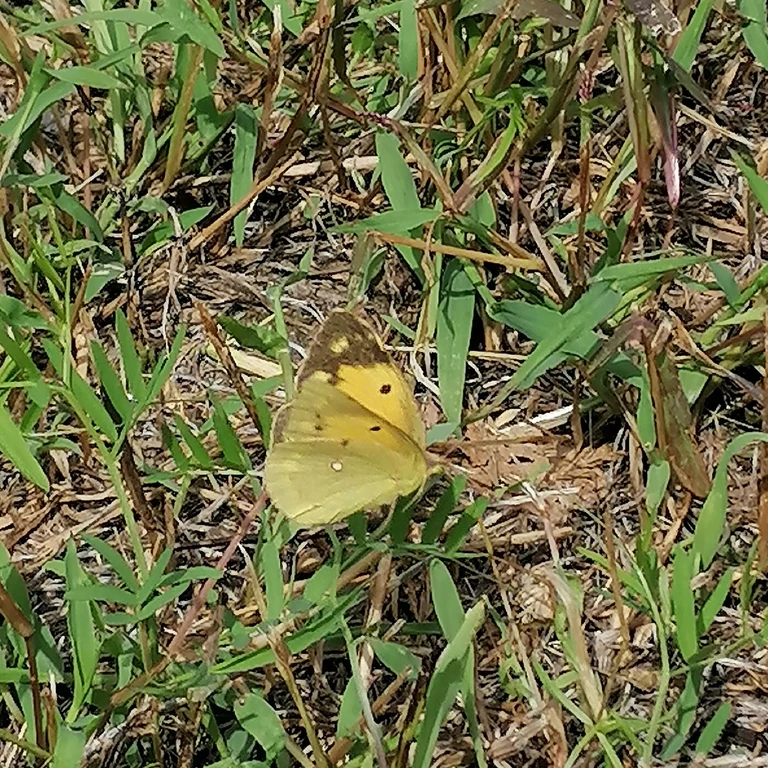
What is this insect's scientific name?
Colias croceus
